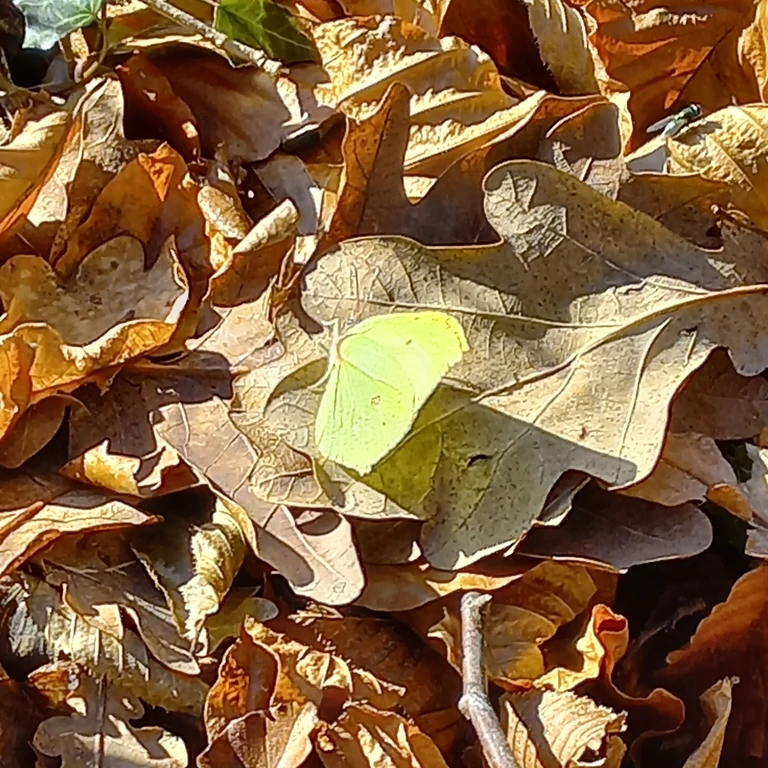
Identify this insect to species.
Gonepteryx rhamni
